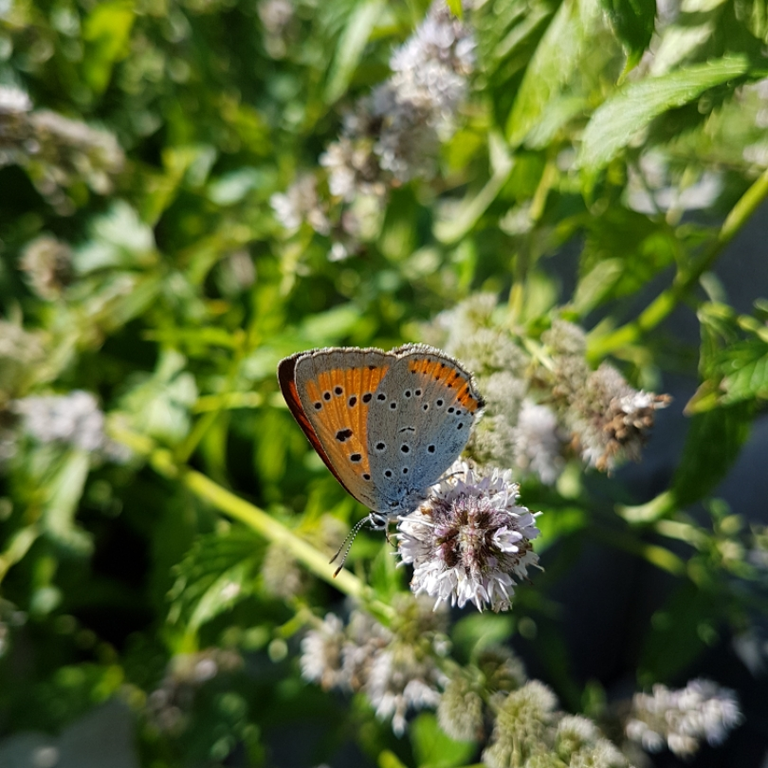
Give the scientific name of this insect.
Lycaena dispar
